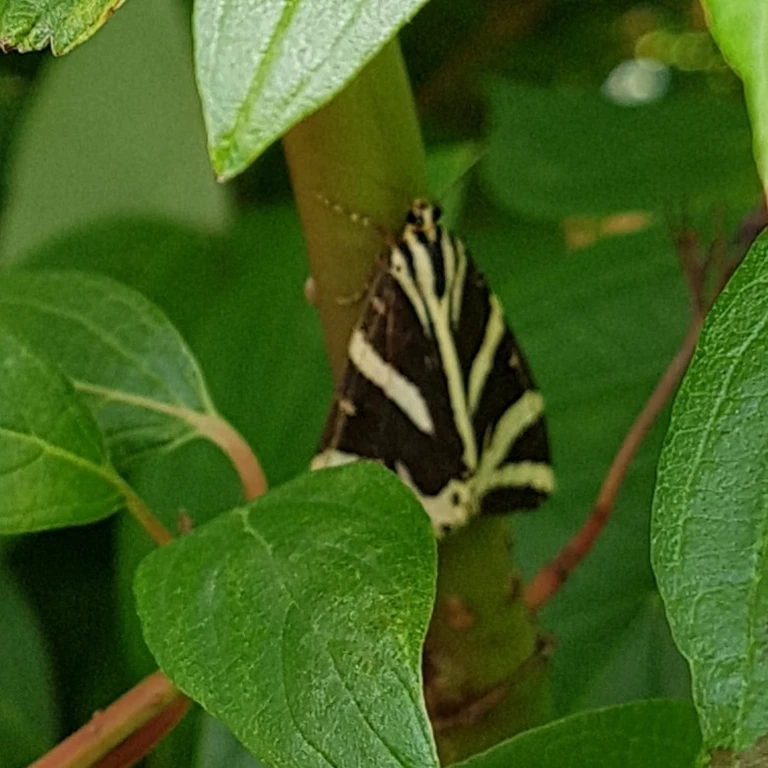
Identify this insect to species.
Euplagia quadripunctaria
